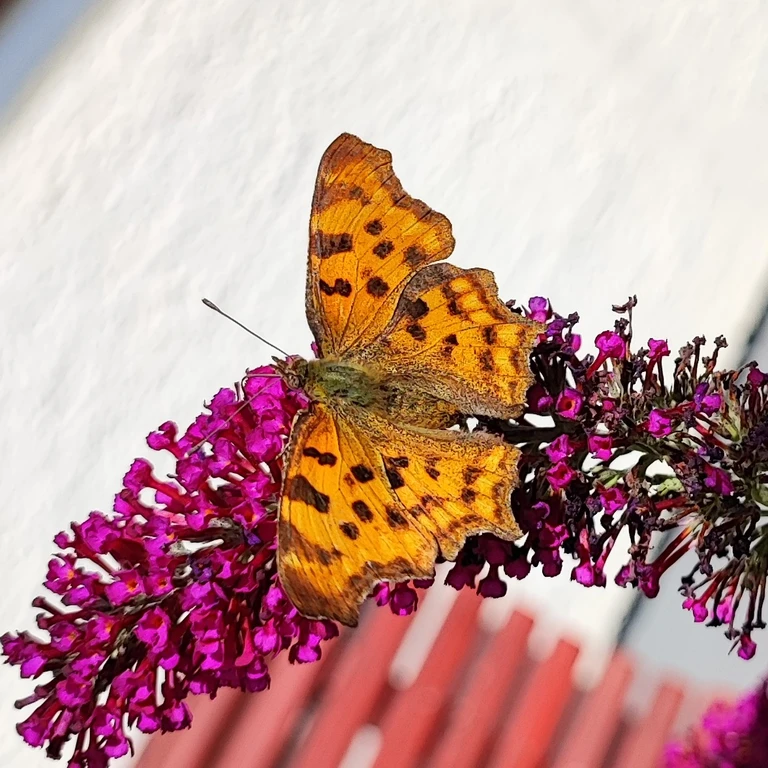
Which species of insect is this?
Polygonia c-album
